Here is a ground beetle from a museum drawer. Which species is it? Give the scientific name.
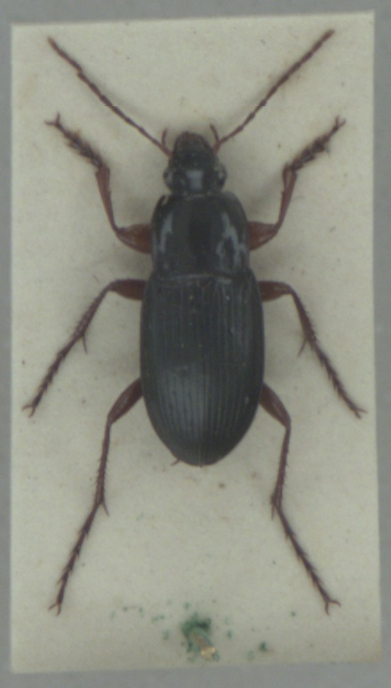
Calathus fuscipes
